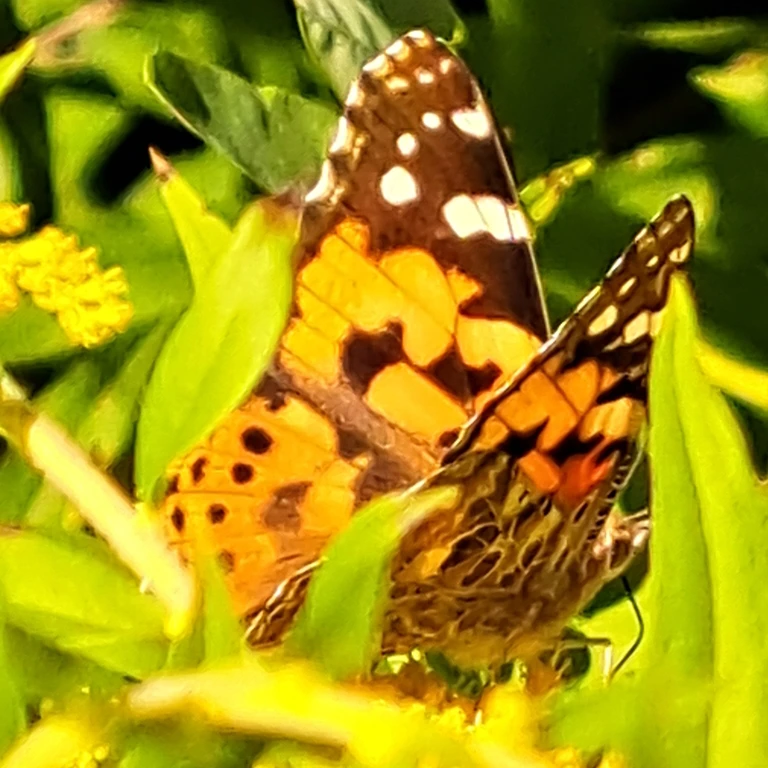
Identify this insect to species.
Vanessa cardui
